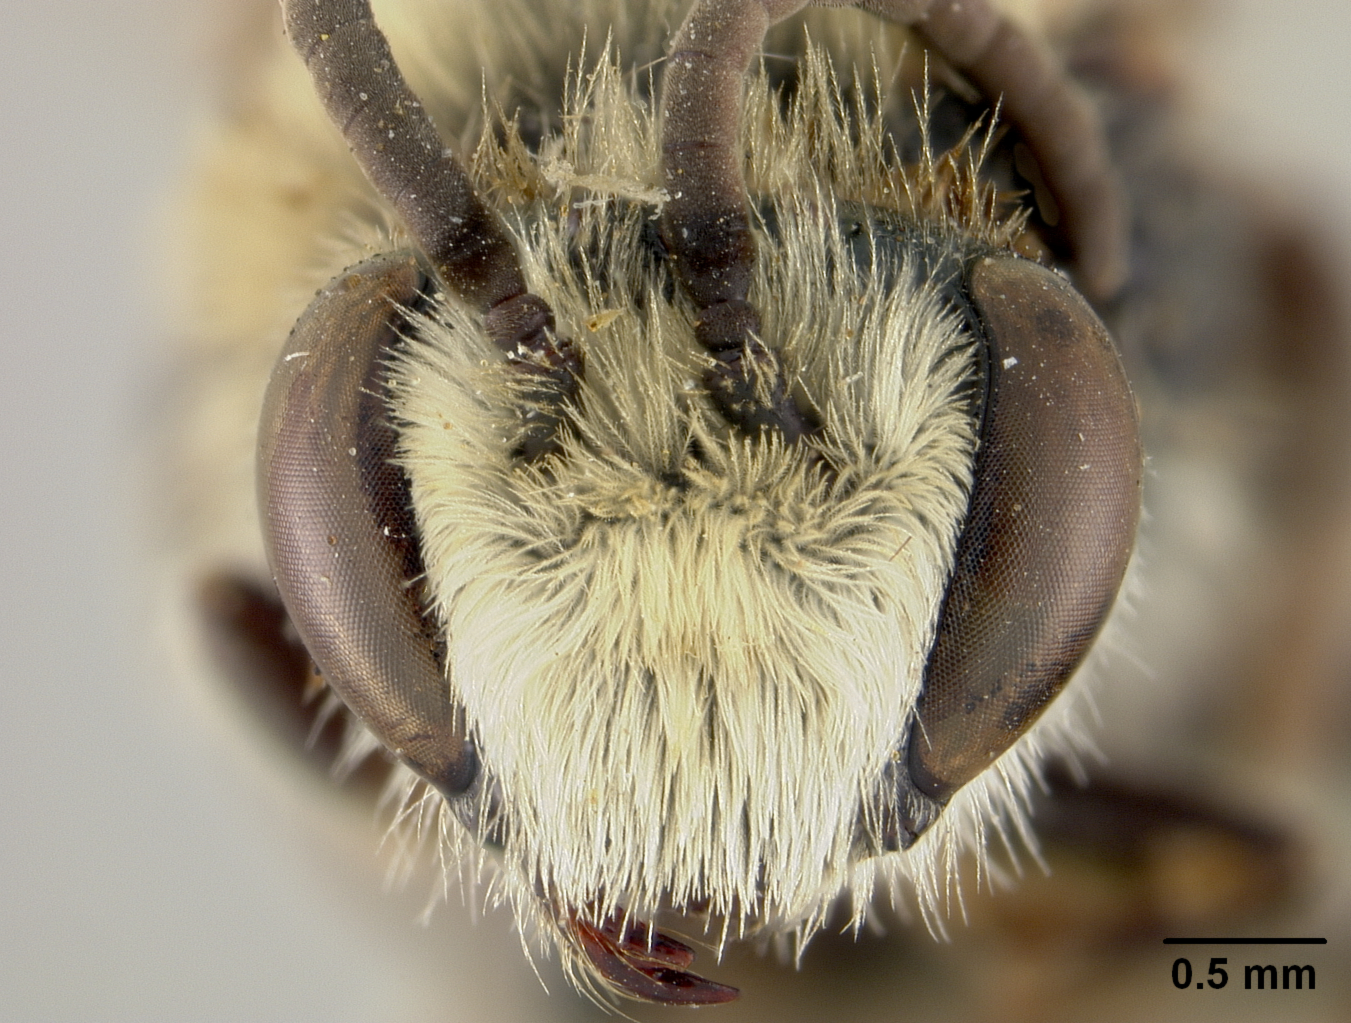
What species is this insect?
Colletes ciliatoides
